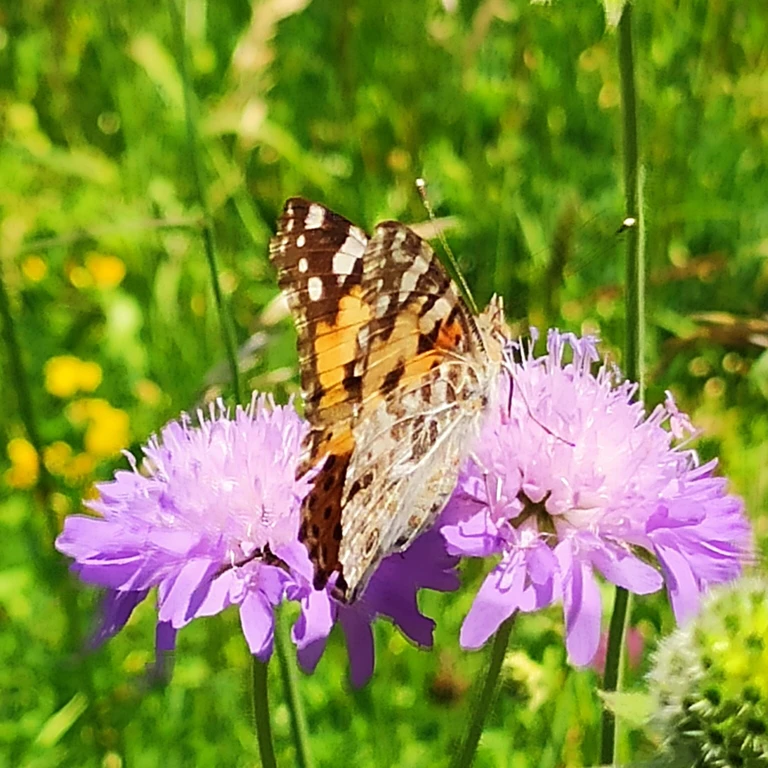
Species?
Vanessa cardui
